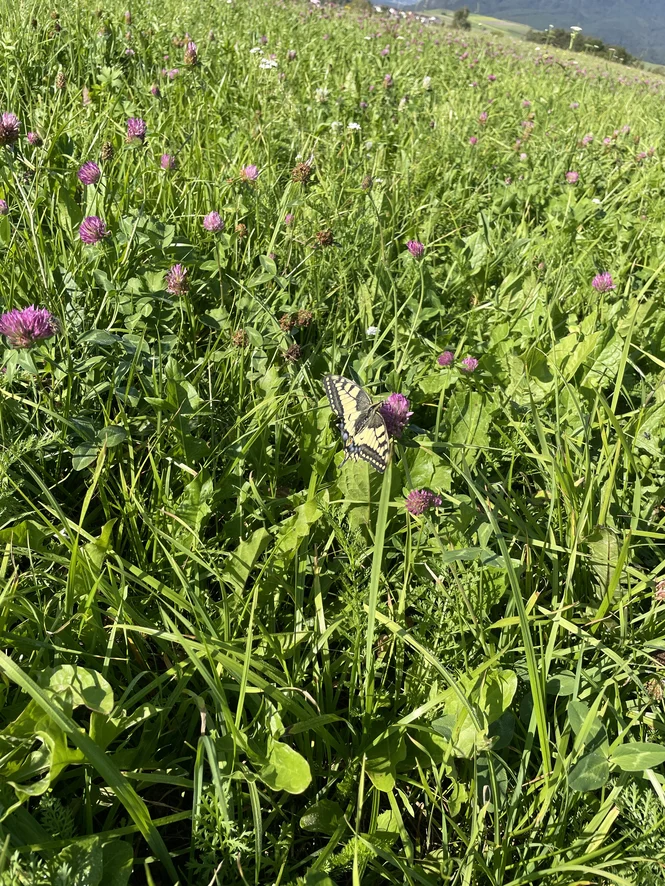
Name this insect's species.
Papilio machaon
